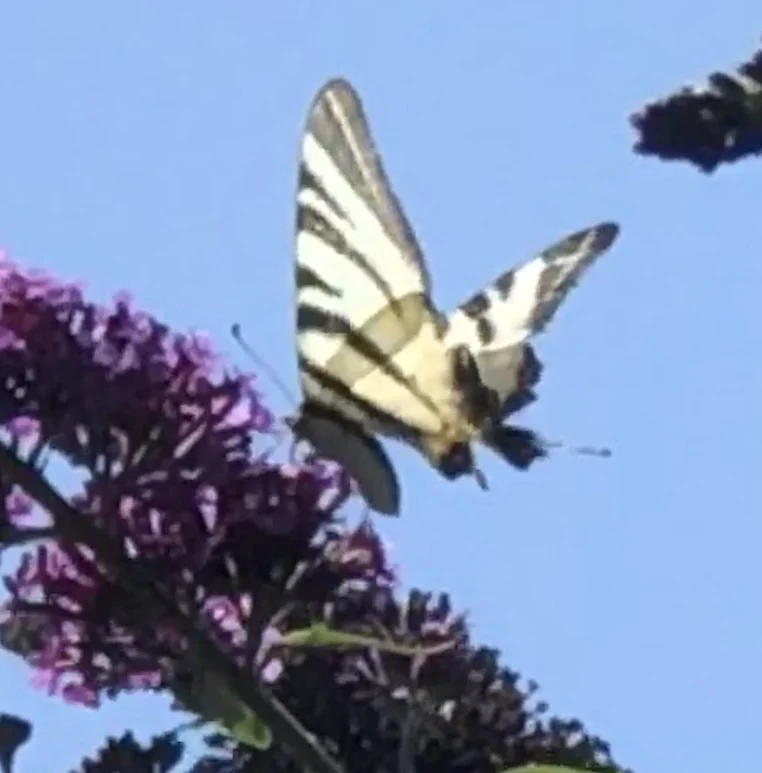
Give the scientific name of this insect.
Iphiclides podalirius
